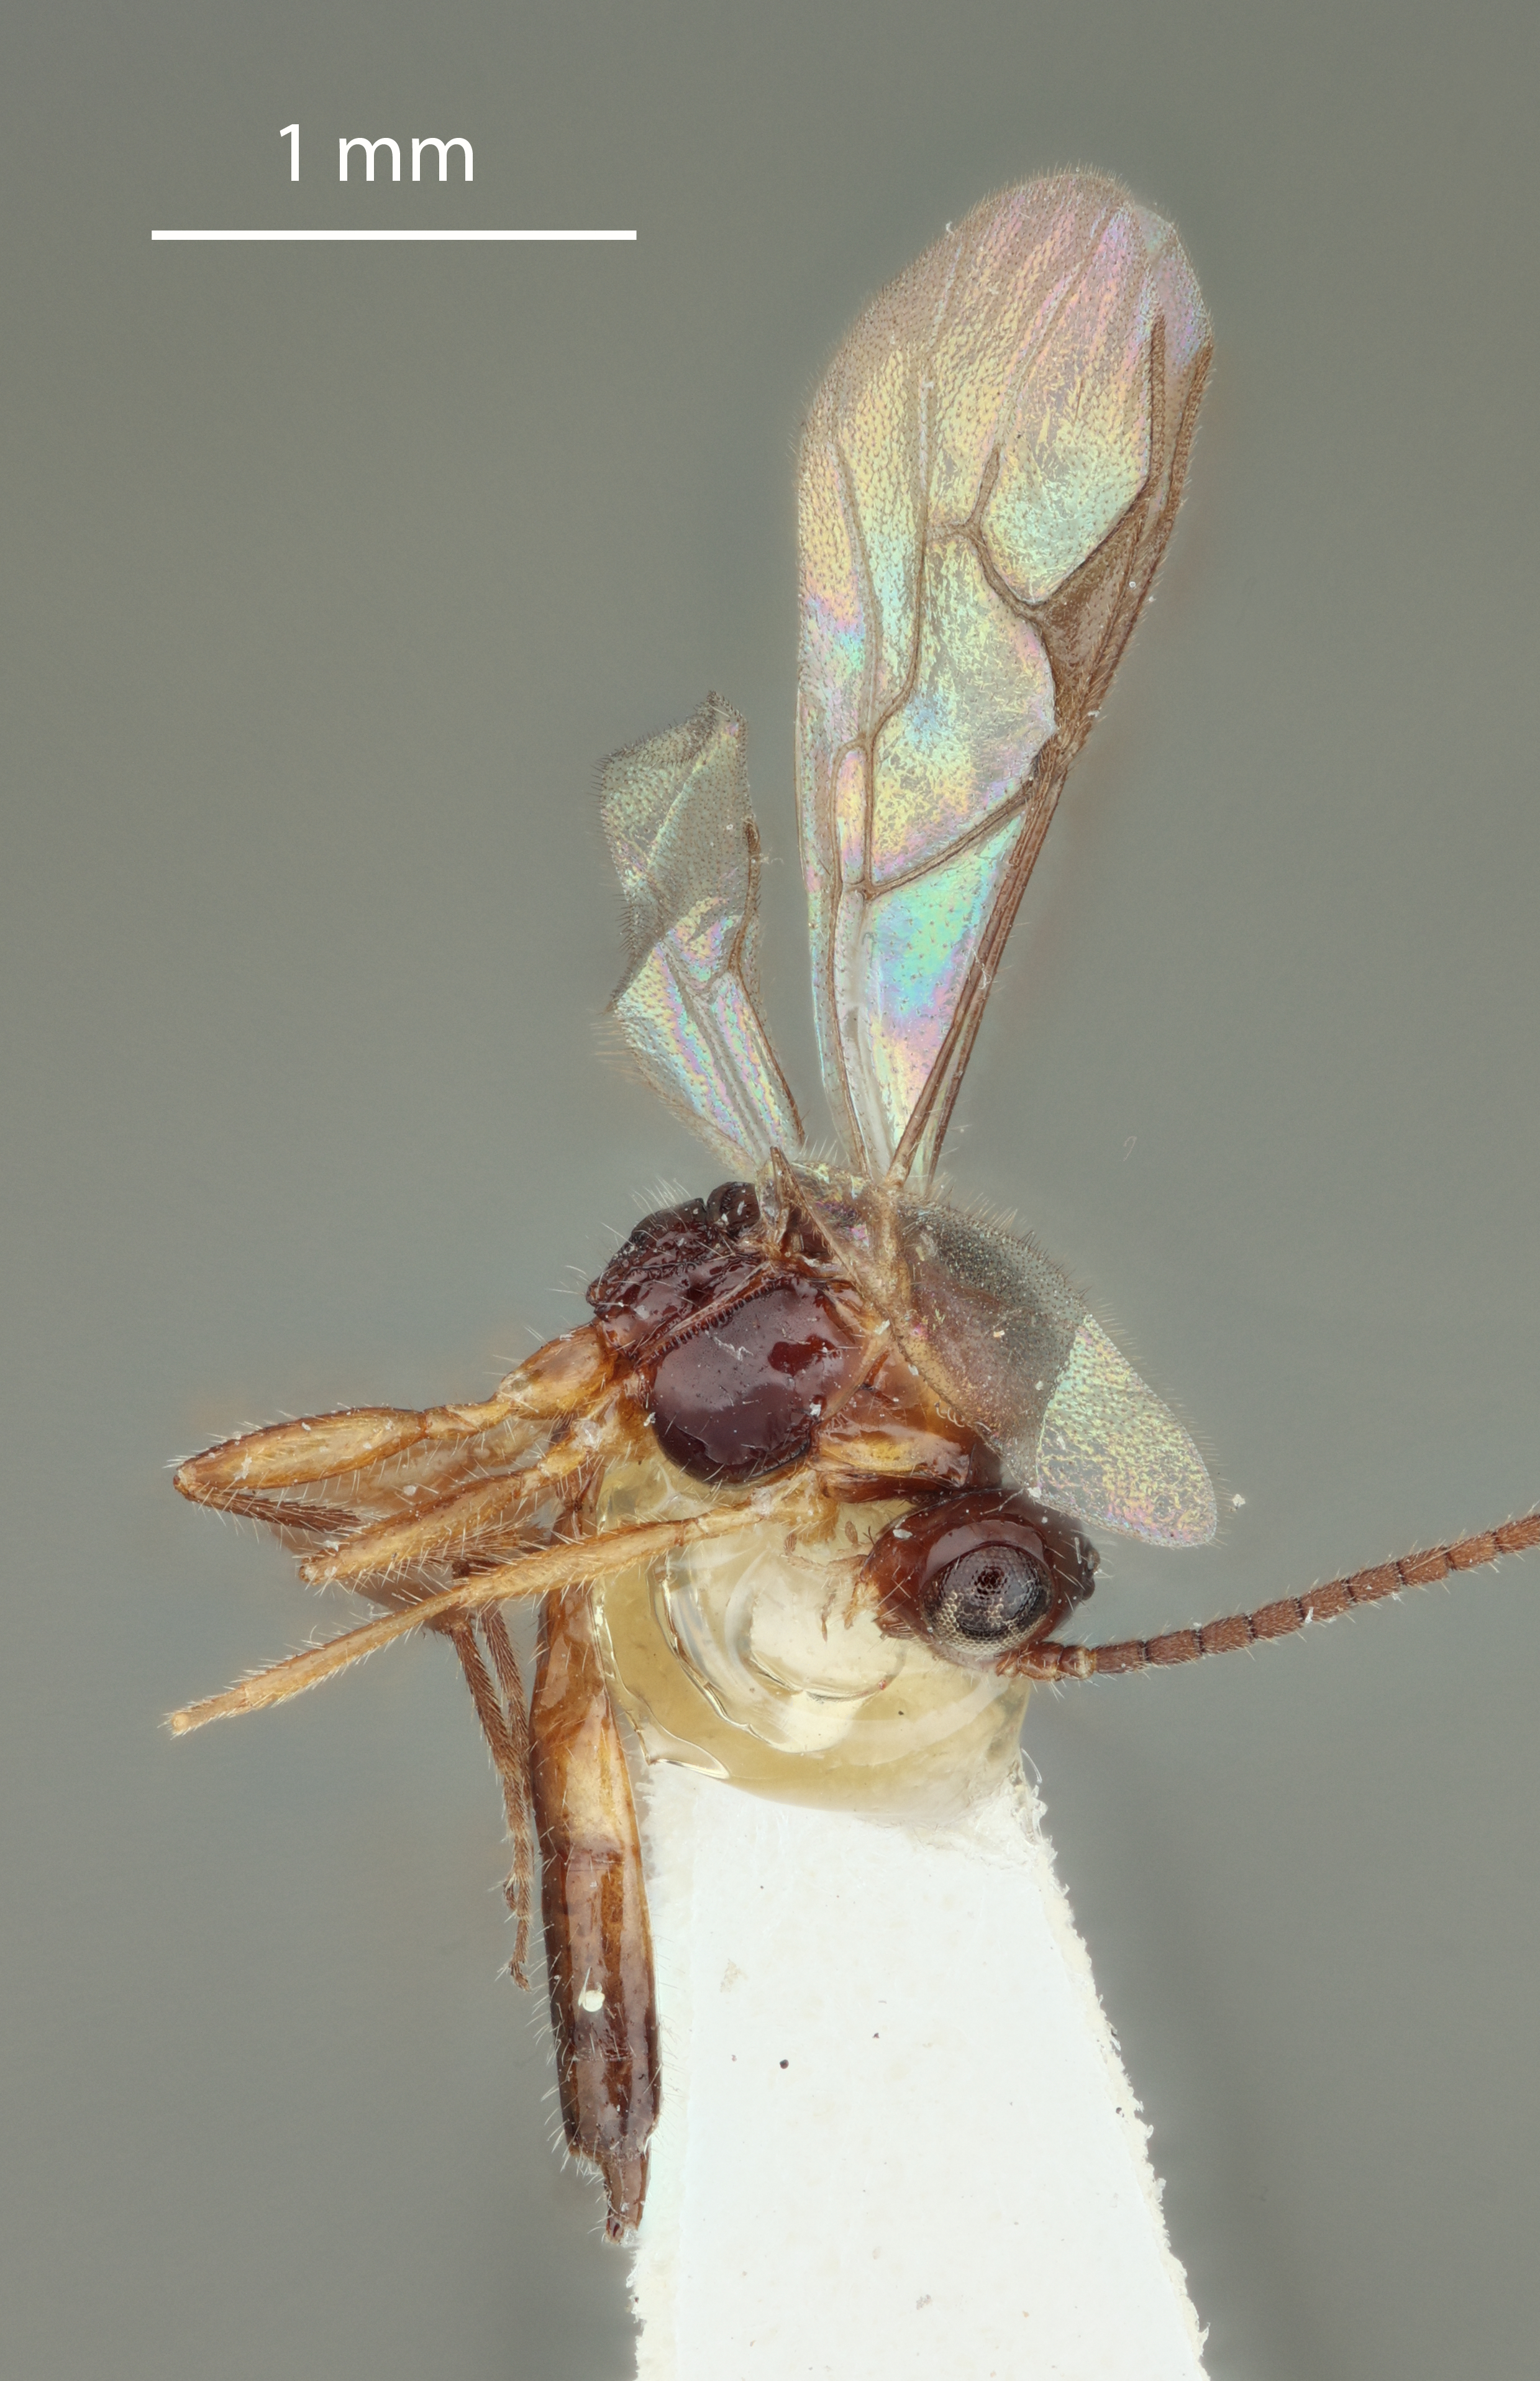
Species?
Aphidius takomaensis
